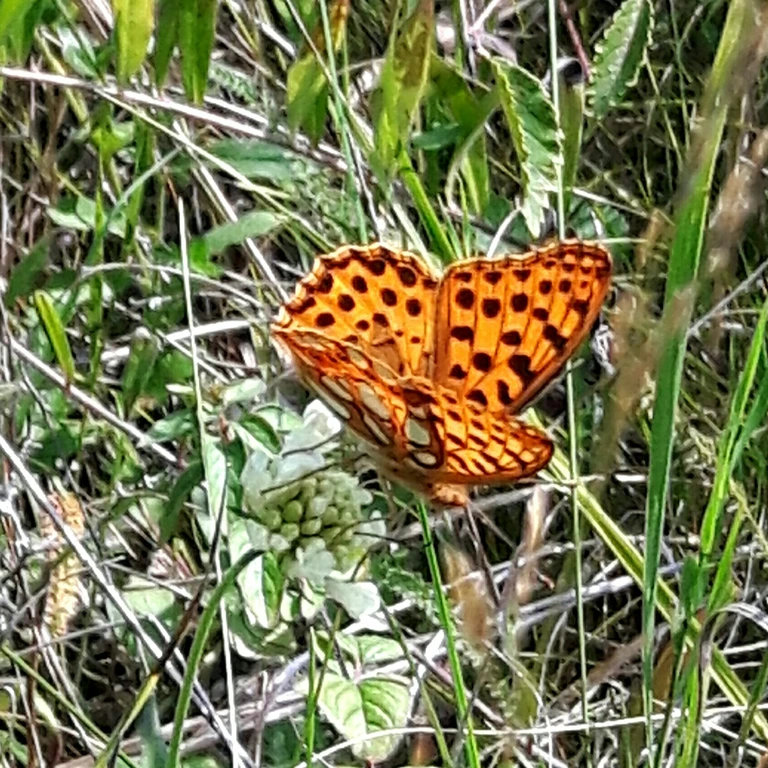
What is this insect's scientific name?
Issoria lathonia
